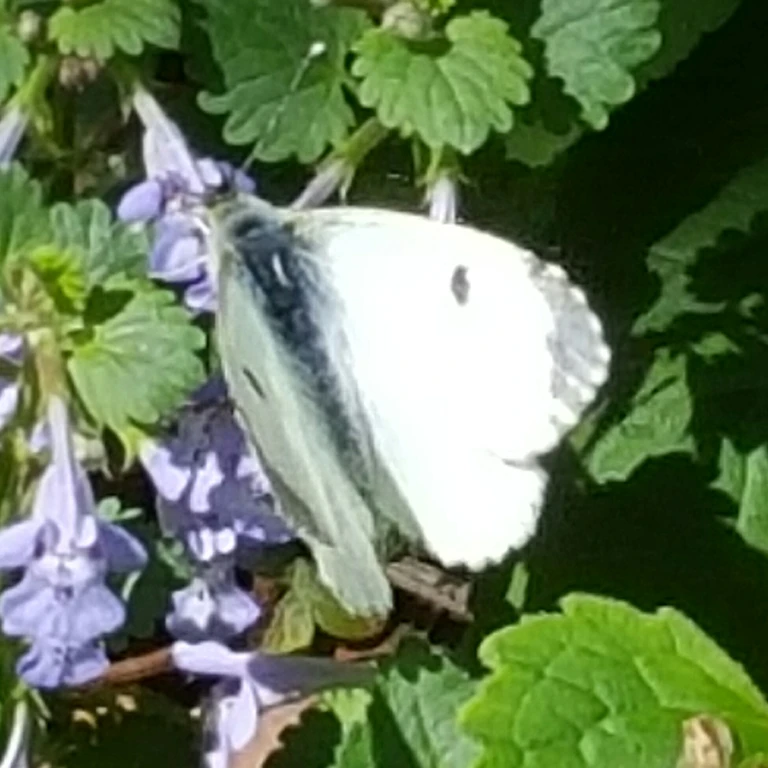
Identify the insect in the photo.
Anthocharis cardamines
